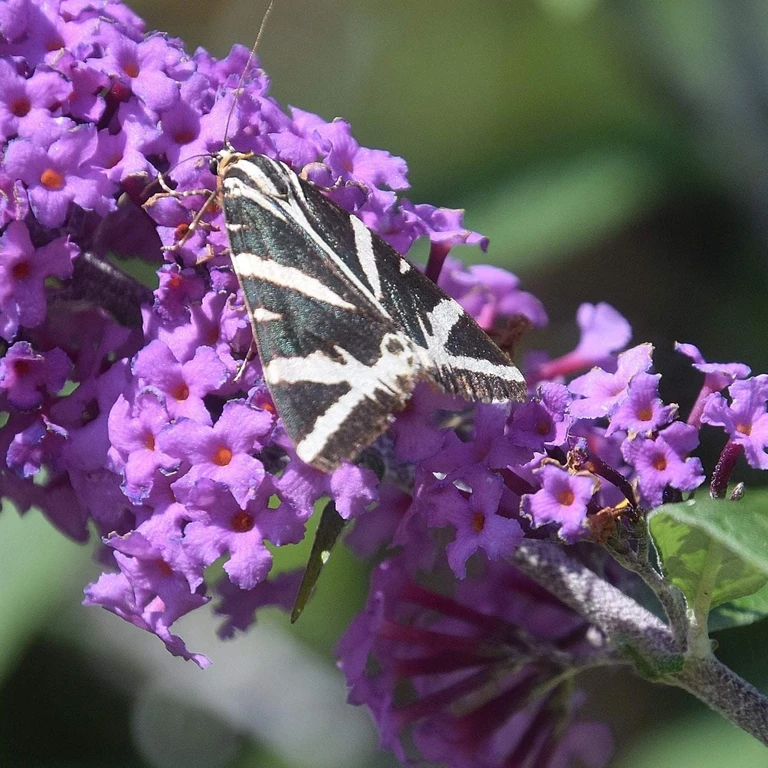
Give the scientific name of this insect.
Euplagia quadripunctaria
